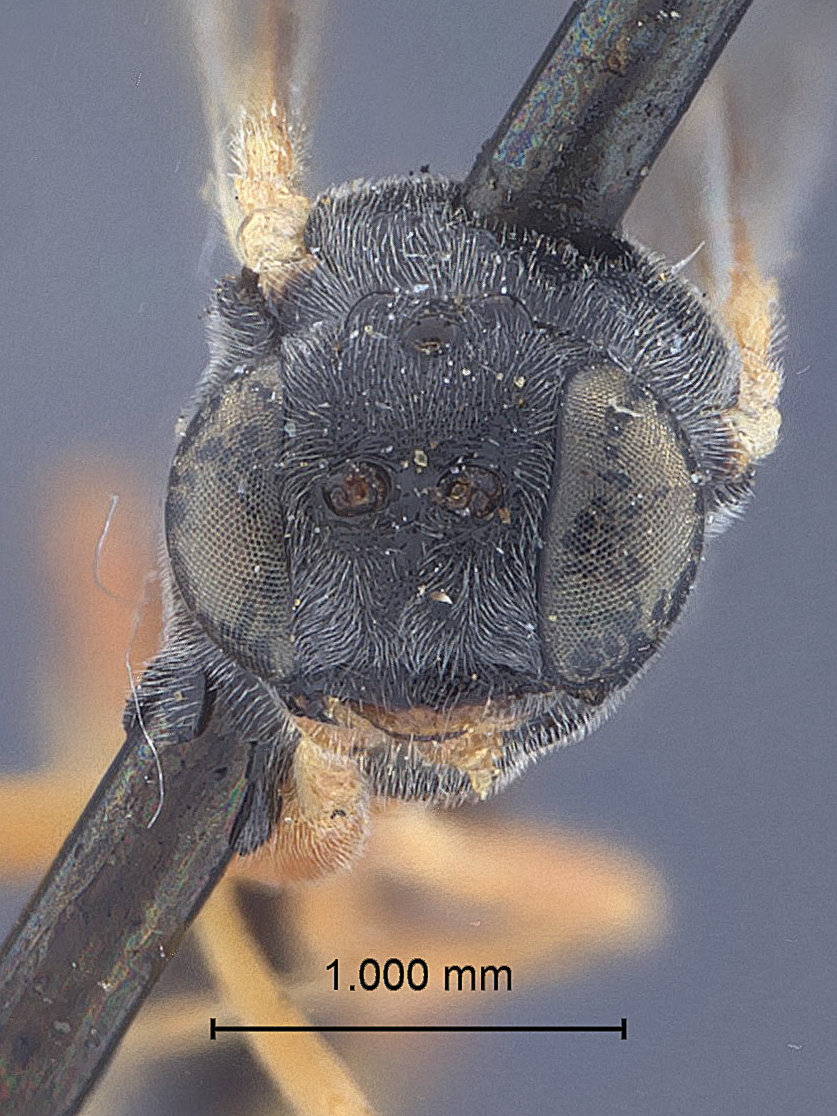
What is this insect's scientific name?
Manoblastus eurus
